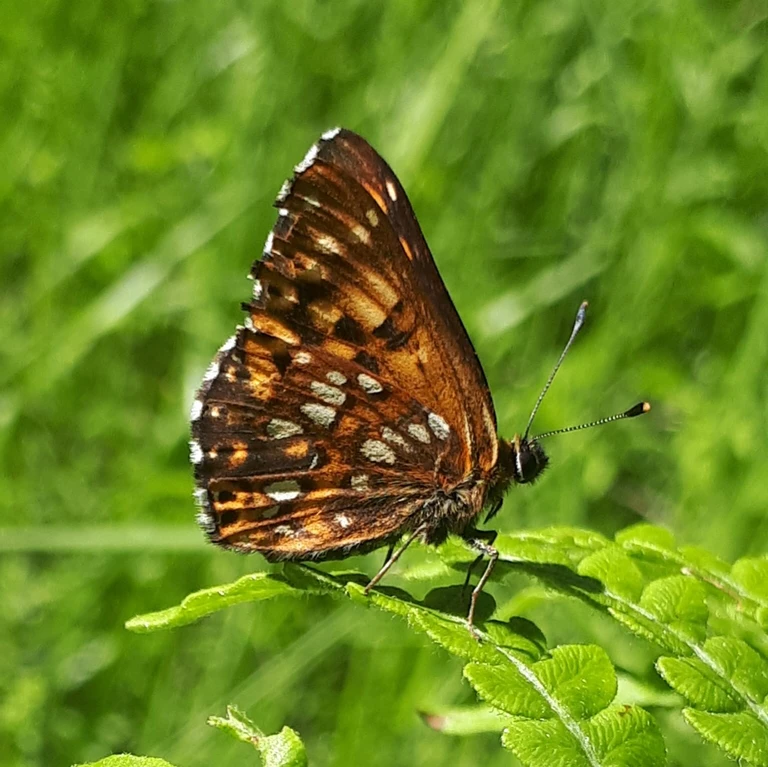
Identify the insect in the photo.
Hamearis lucina
